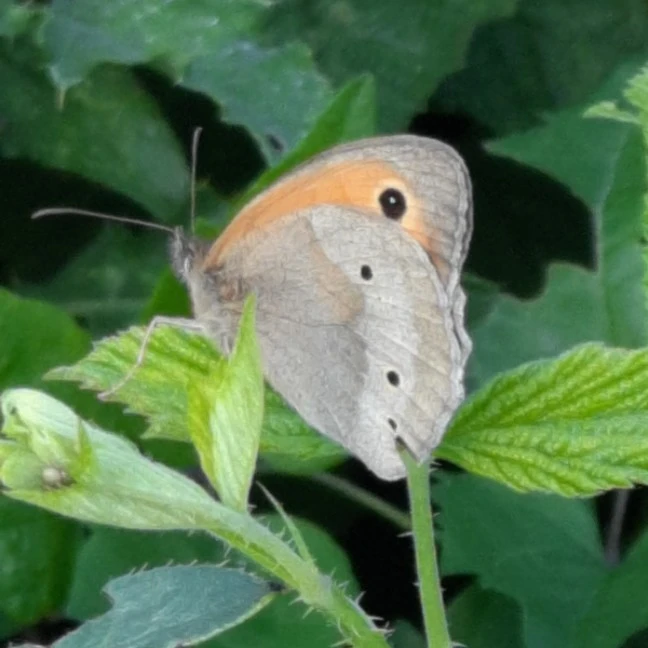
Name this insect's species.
Maniola jurtina
